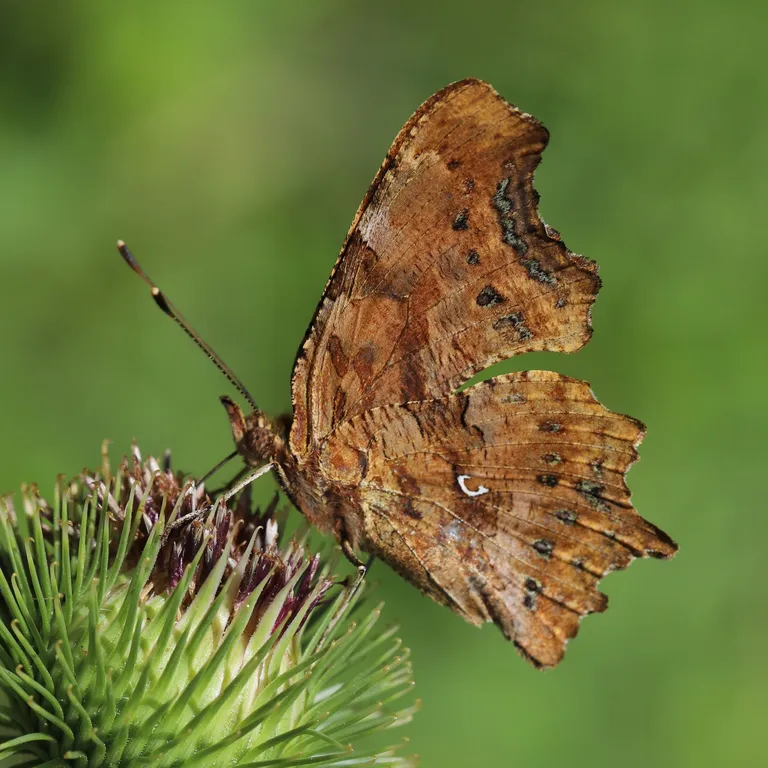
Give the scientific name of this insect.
Polygonia c-album
